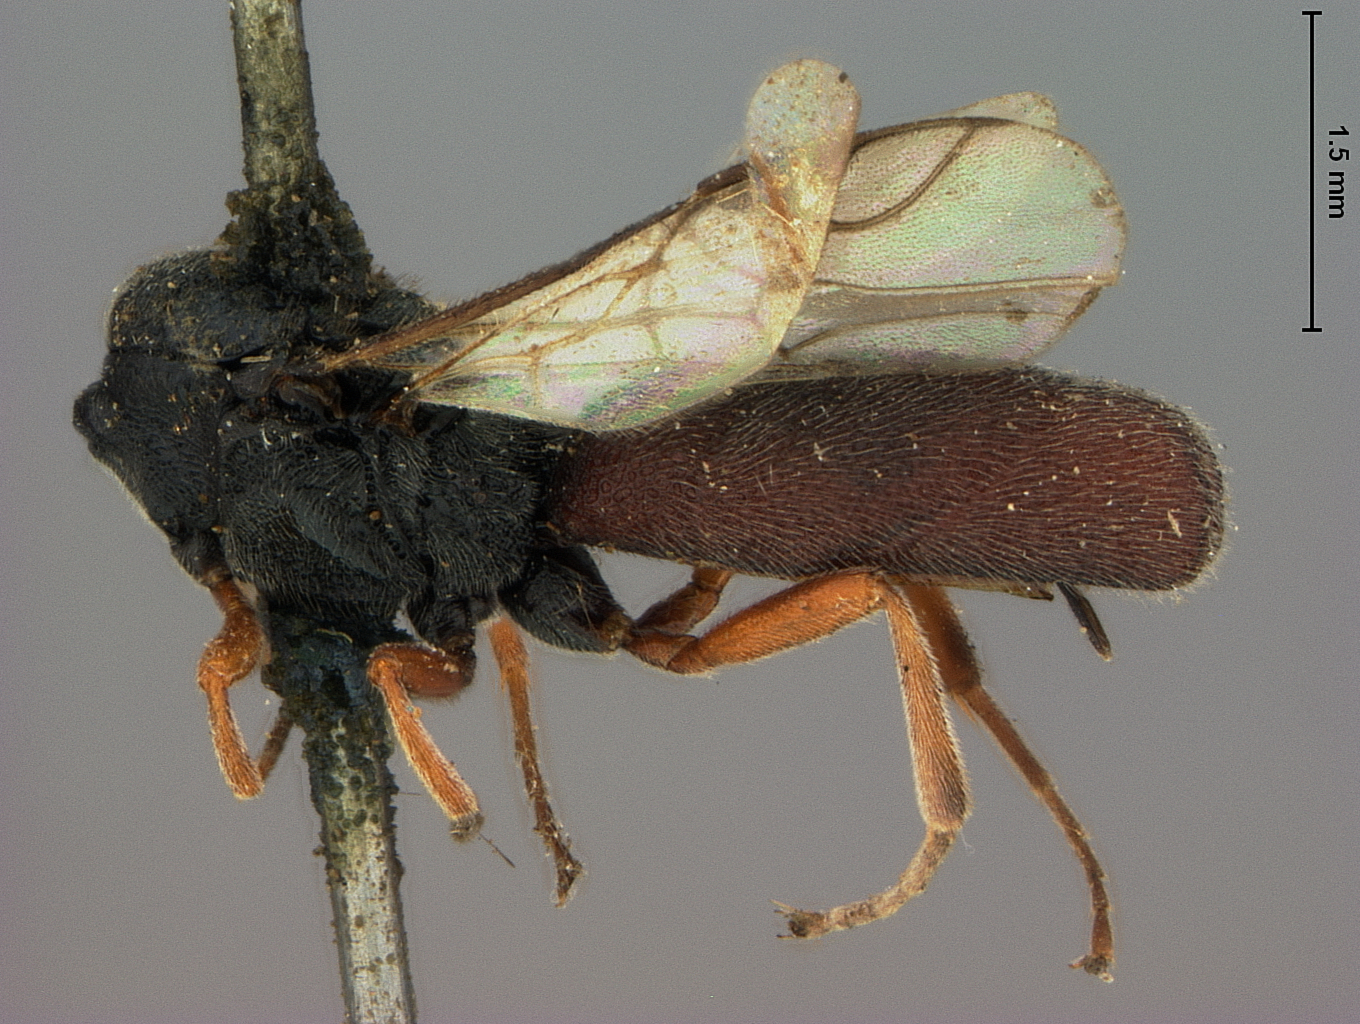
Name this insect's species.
Schizoprymnus americanus
